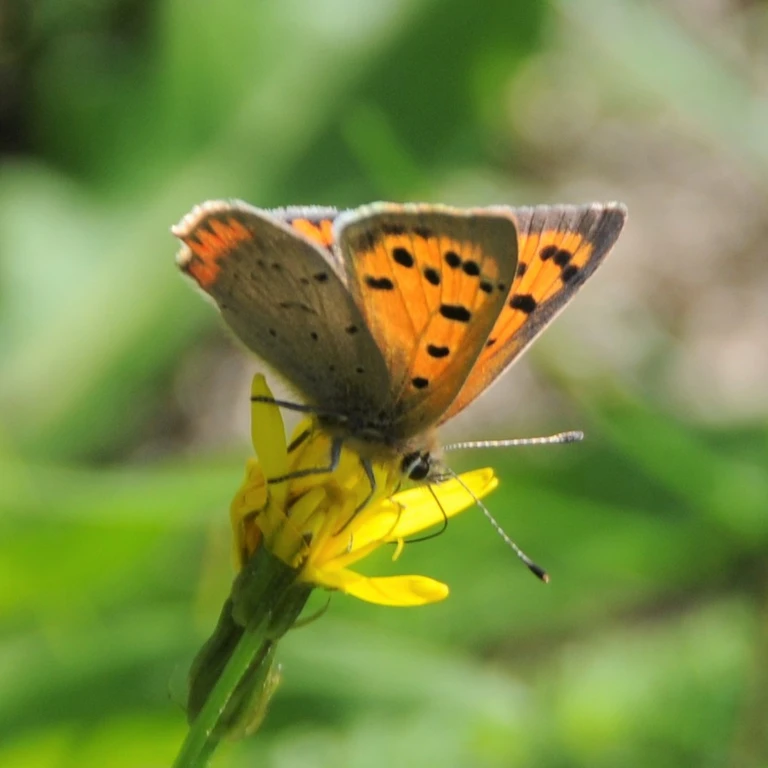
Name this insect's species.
Lycaena phlaeas
